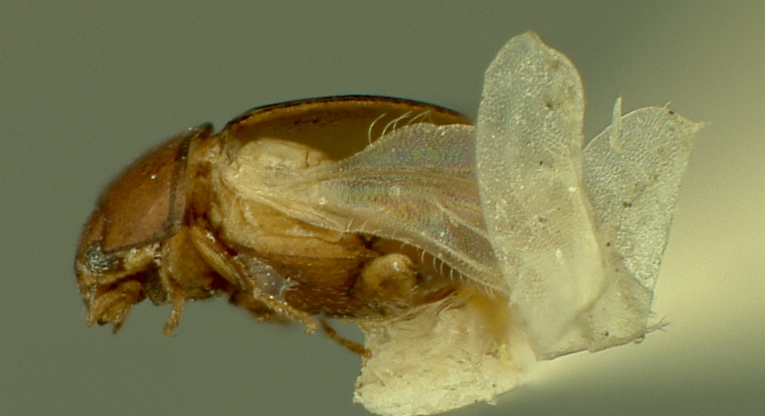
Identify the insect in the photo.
Eupsilobius politus
